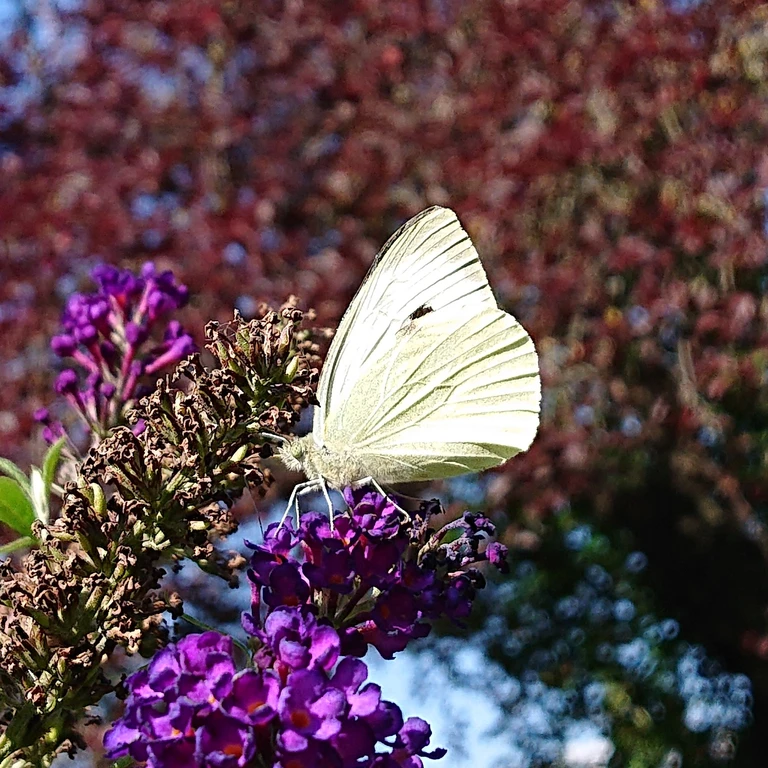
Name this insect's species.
Pieris brassicae
